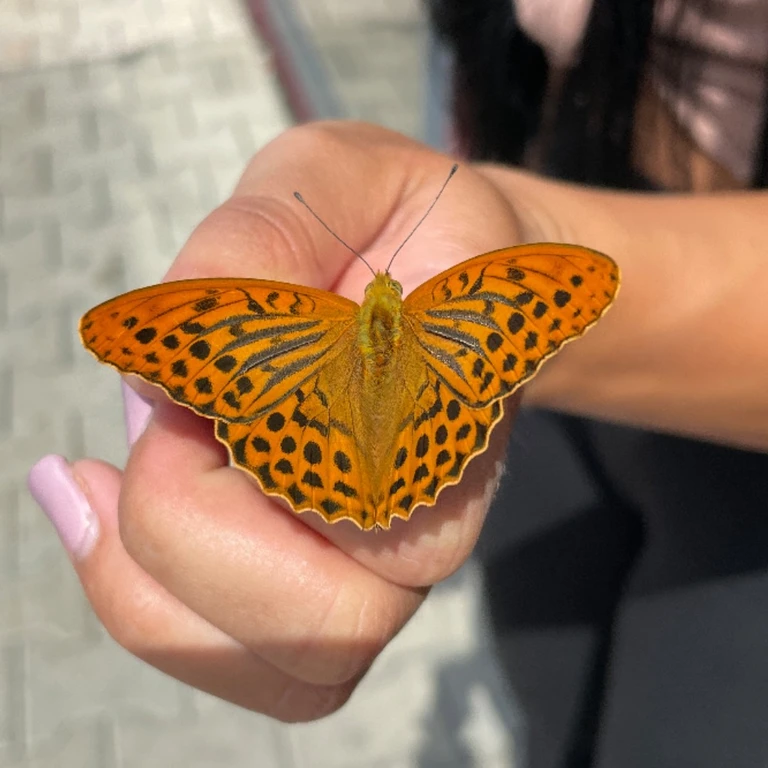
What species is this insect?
Argynnis paphia
